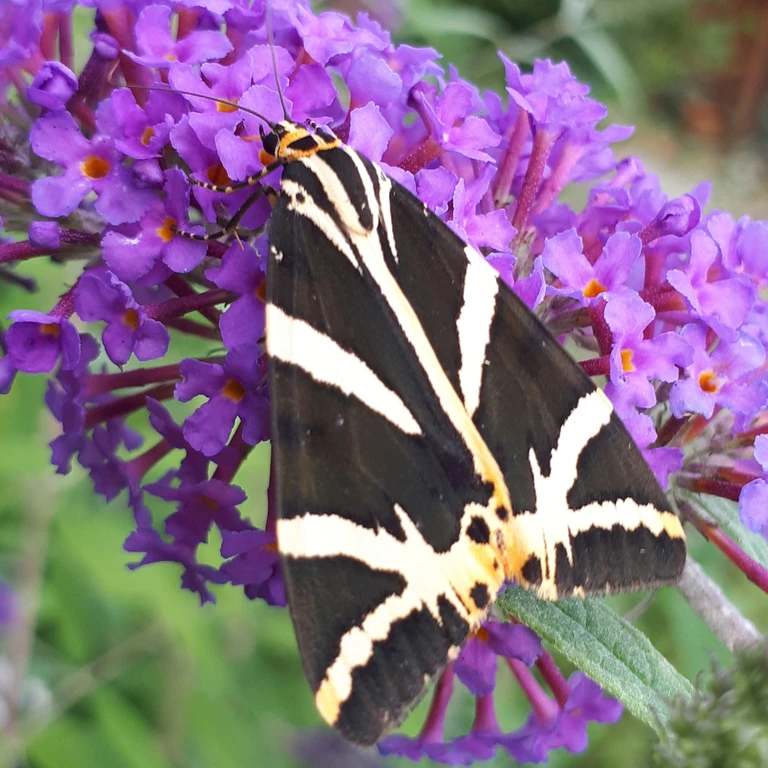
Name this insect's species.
Euplagia quadripunctaria
